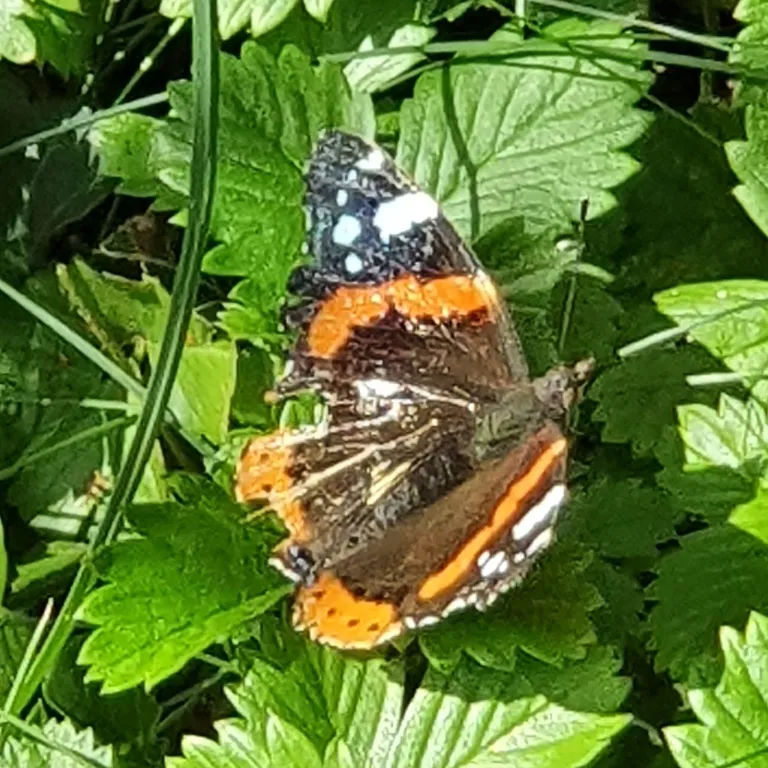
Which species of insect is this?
Vanessa atalanta
